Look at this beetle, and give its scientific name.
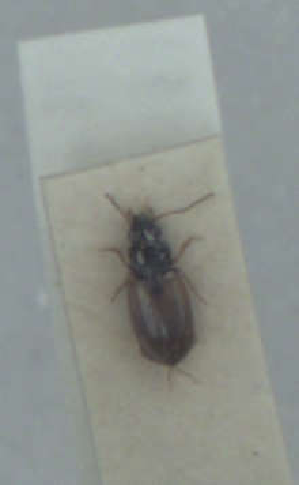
Bembidion ephippium
